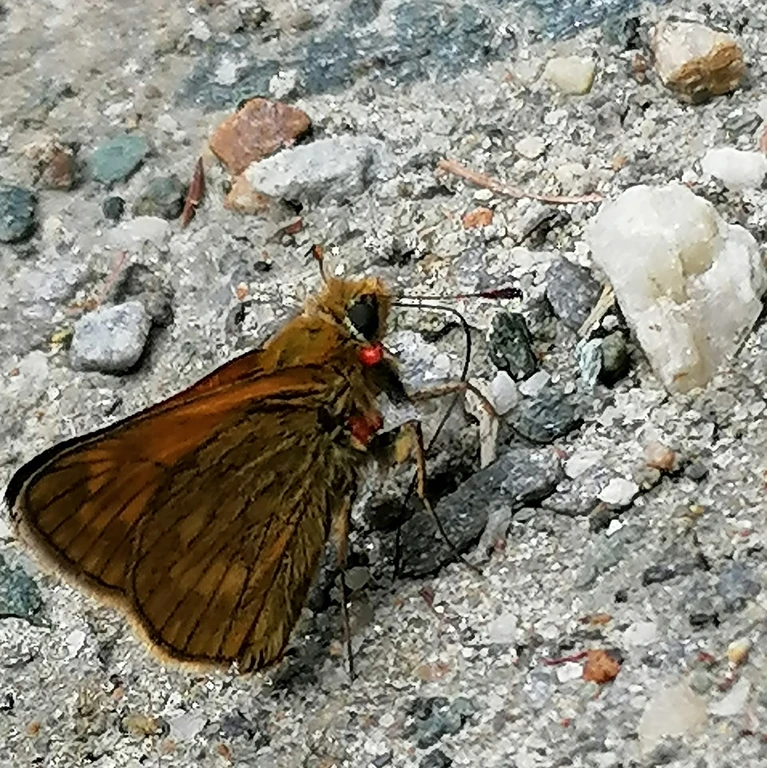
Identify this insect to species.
Ochlodes sylvanus (also Ochlodes venata)
